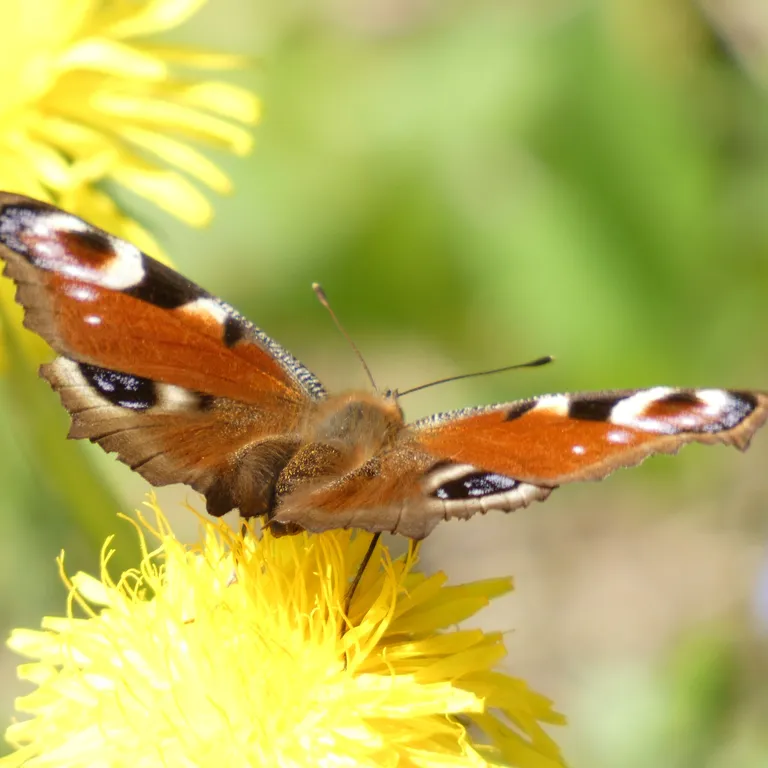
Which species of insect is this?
Aglais io
